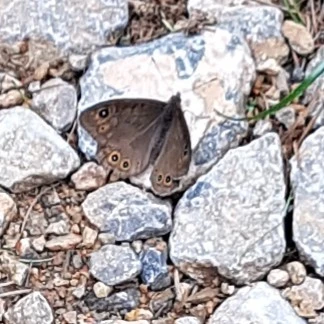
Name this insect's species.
Lasiommata petropolitana (also Pararge petropolitana)
